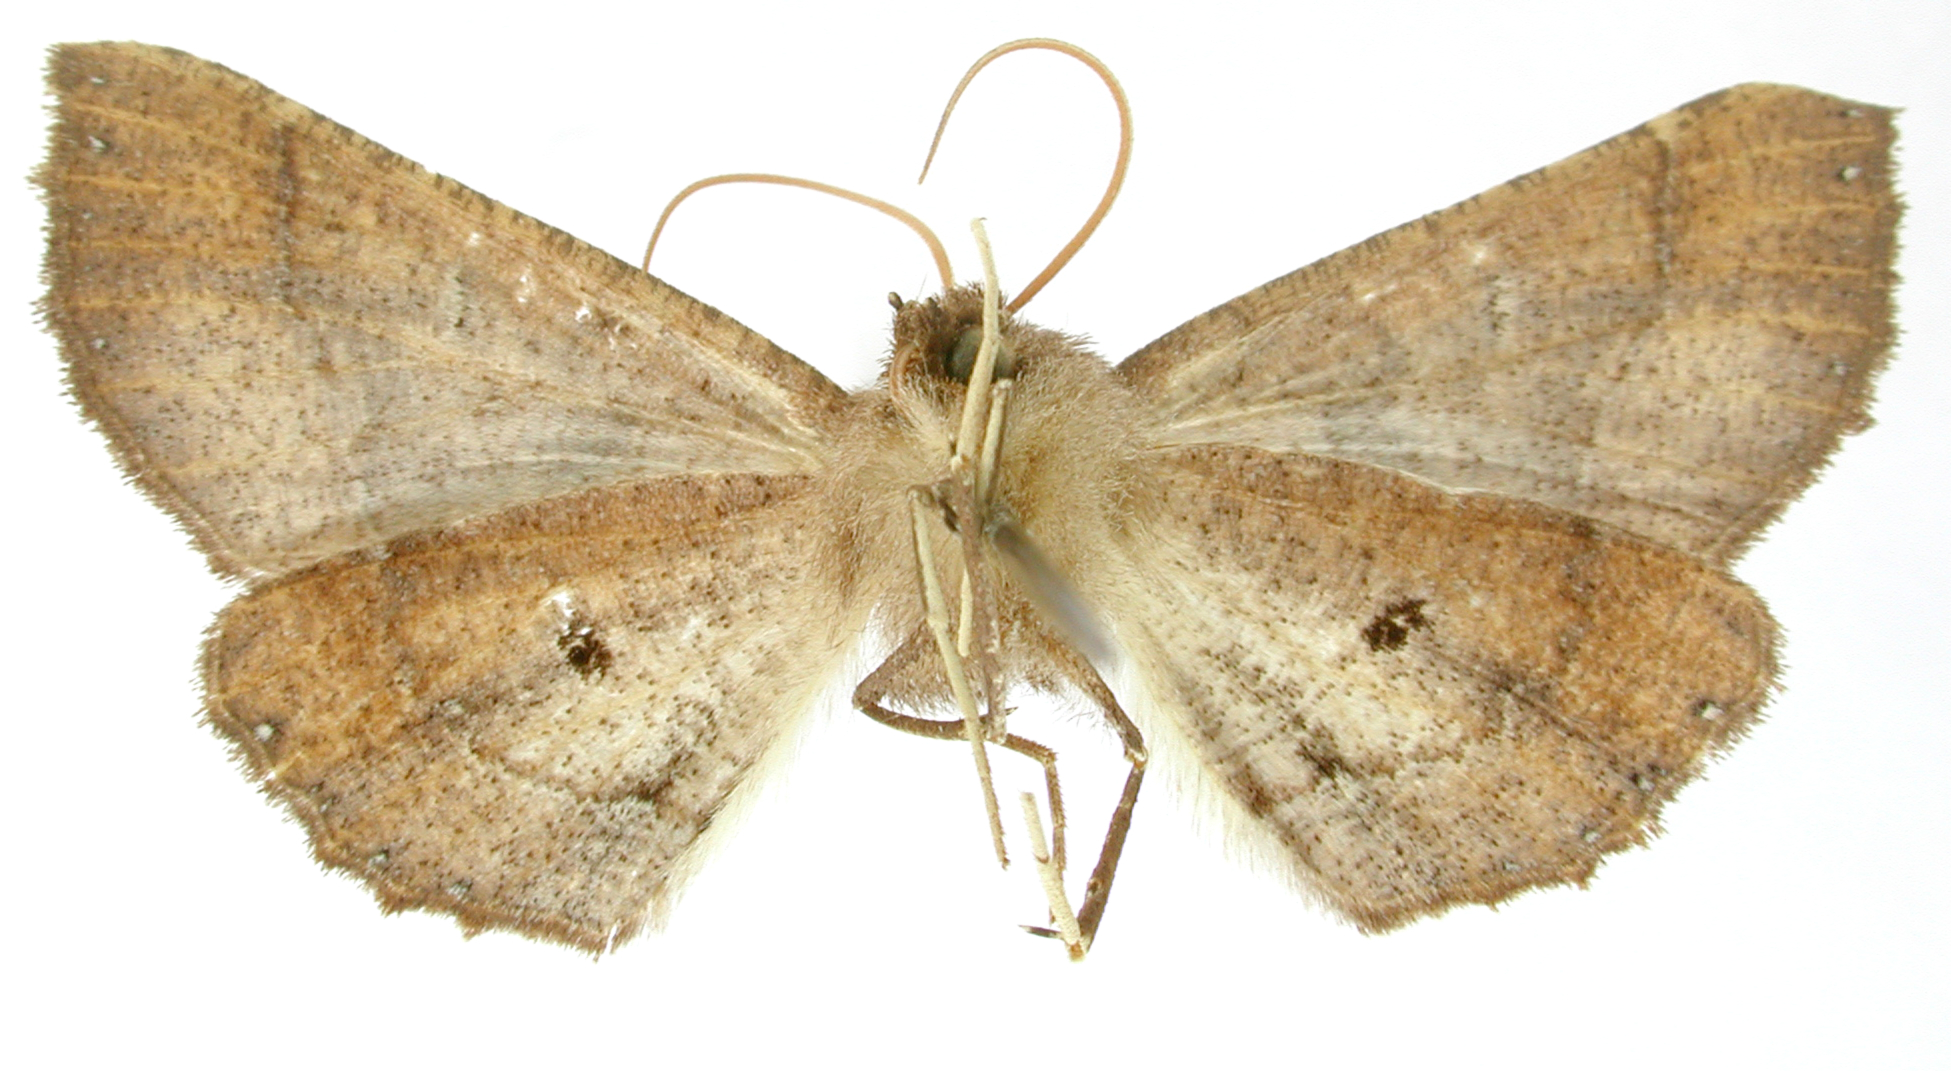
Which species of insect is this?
Pero cocha
